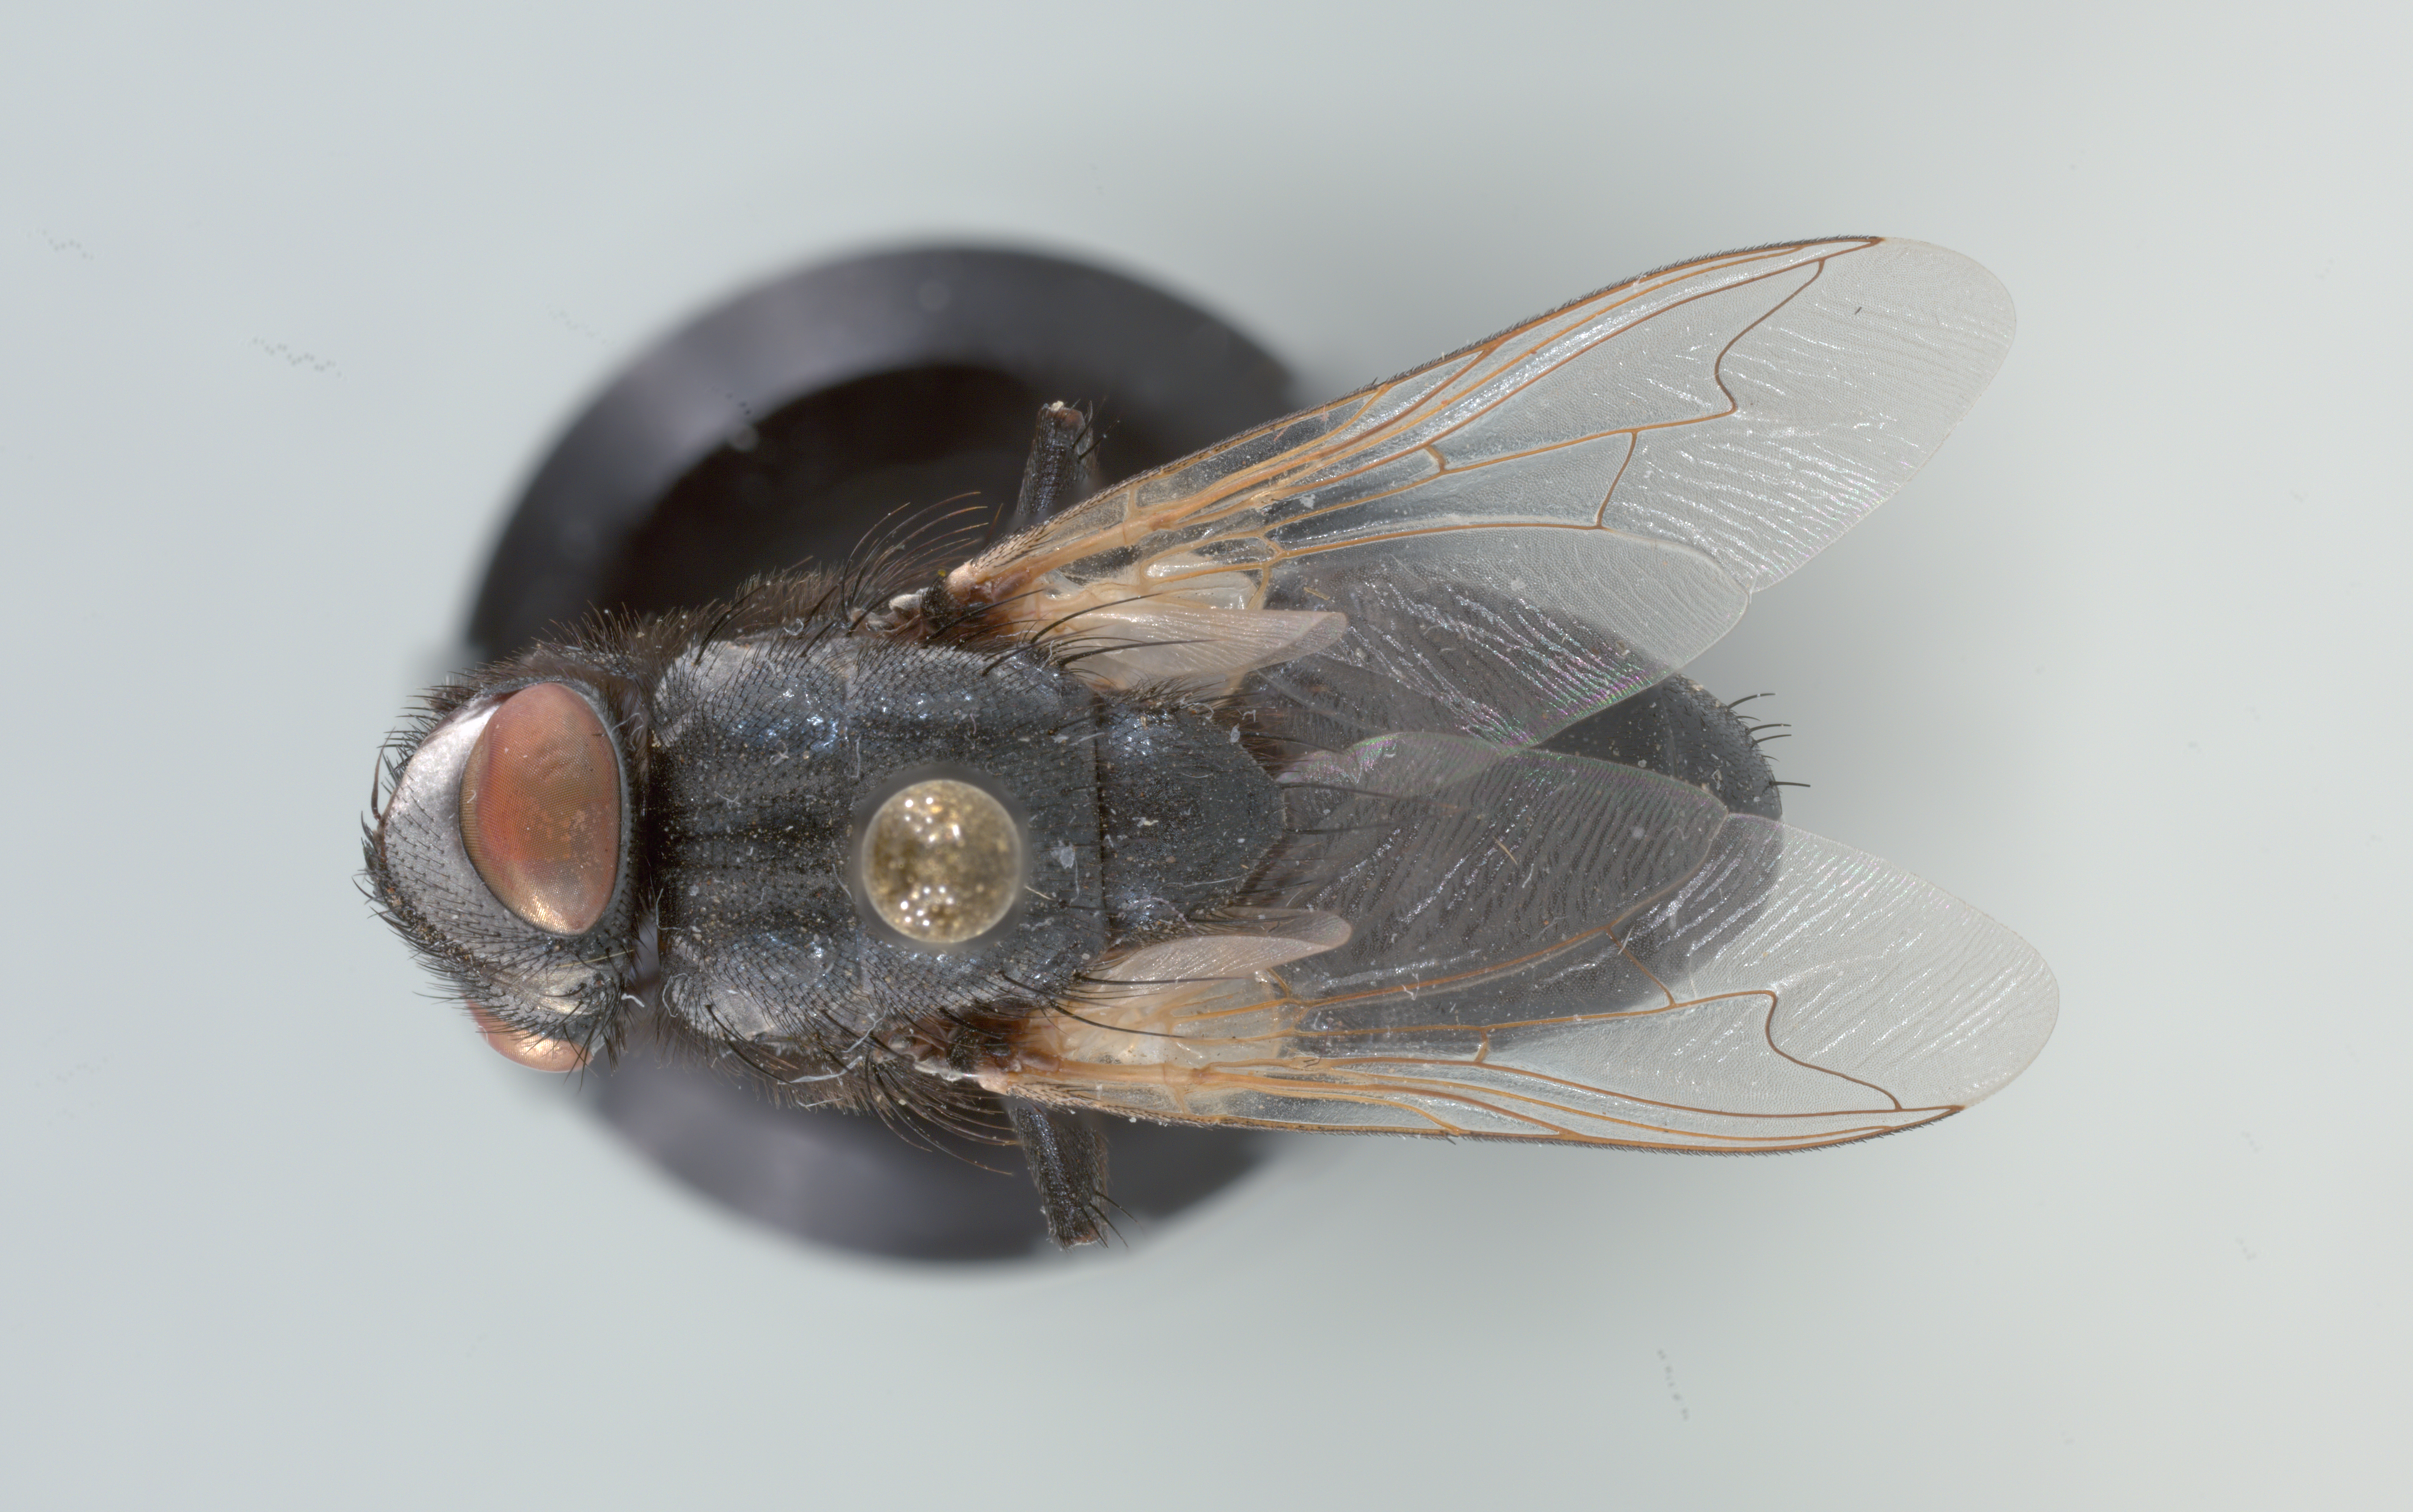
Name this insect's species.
Khowaba atrox
